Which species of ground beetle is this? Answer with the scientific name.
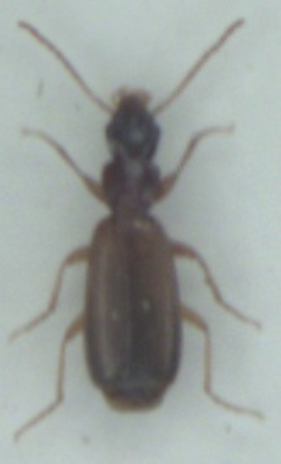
Paradromius linearis
